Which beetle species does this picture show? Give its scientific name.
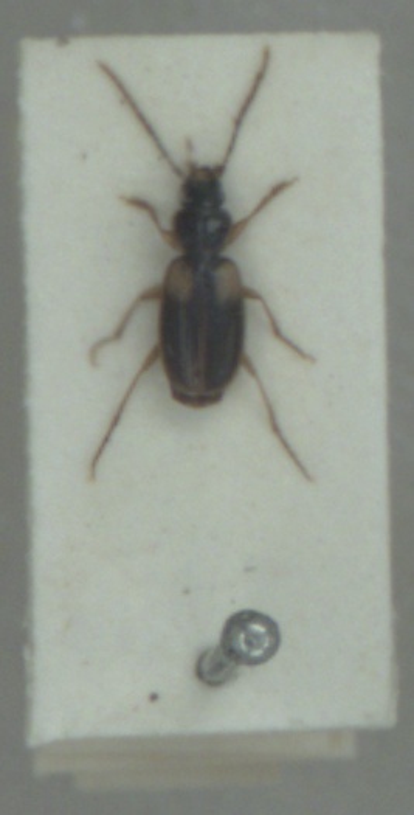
Badister sodalis
